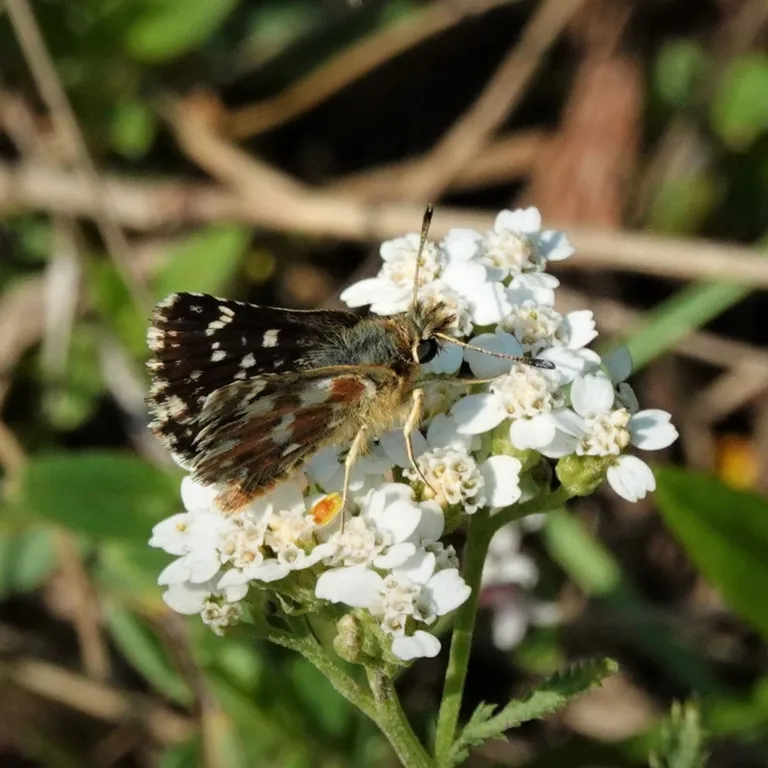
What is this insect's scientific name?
Spialia sertorius
